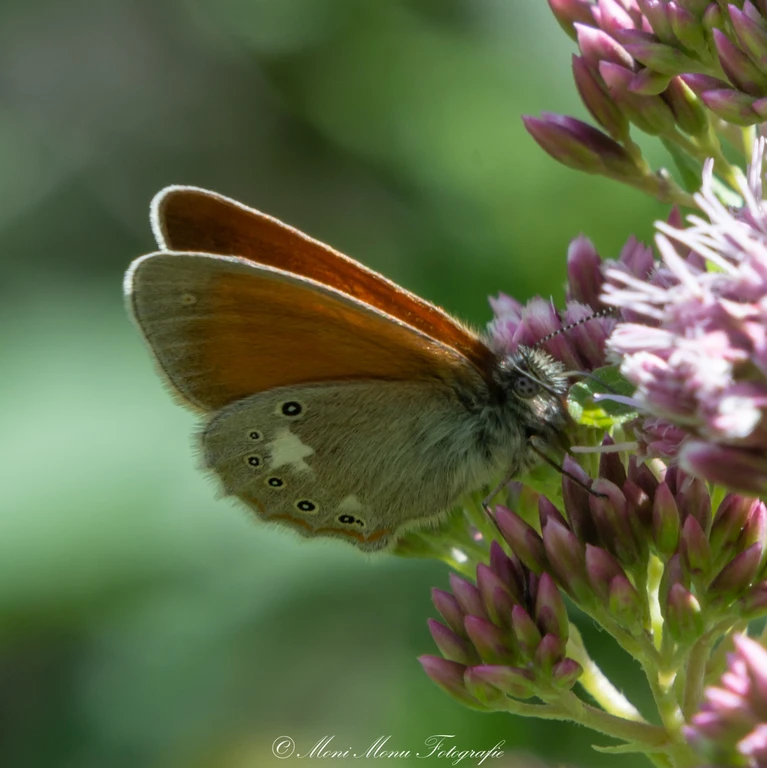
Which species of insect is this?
Coenonympha glycerion (also Coenonympha iphis)
